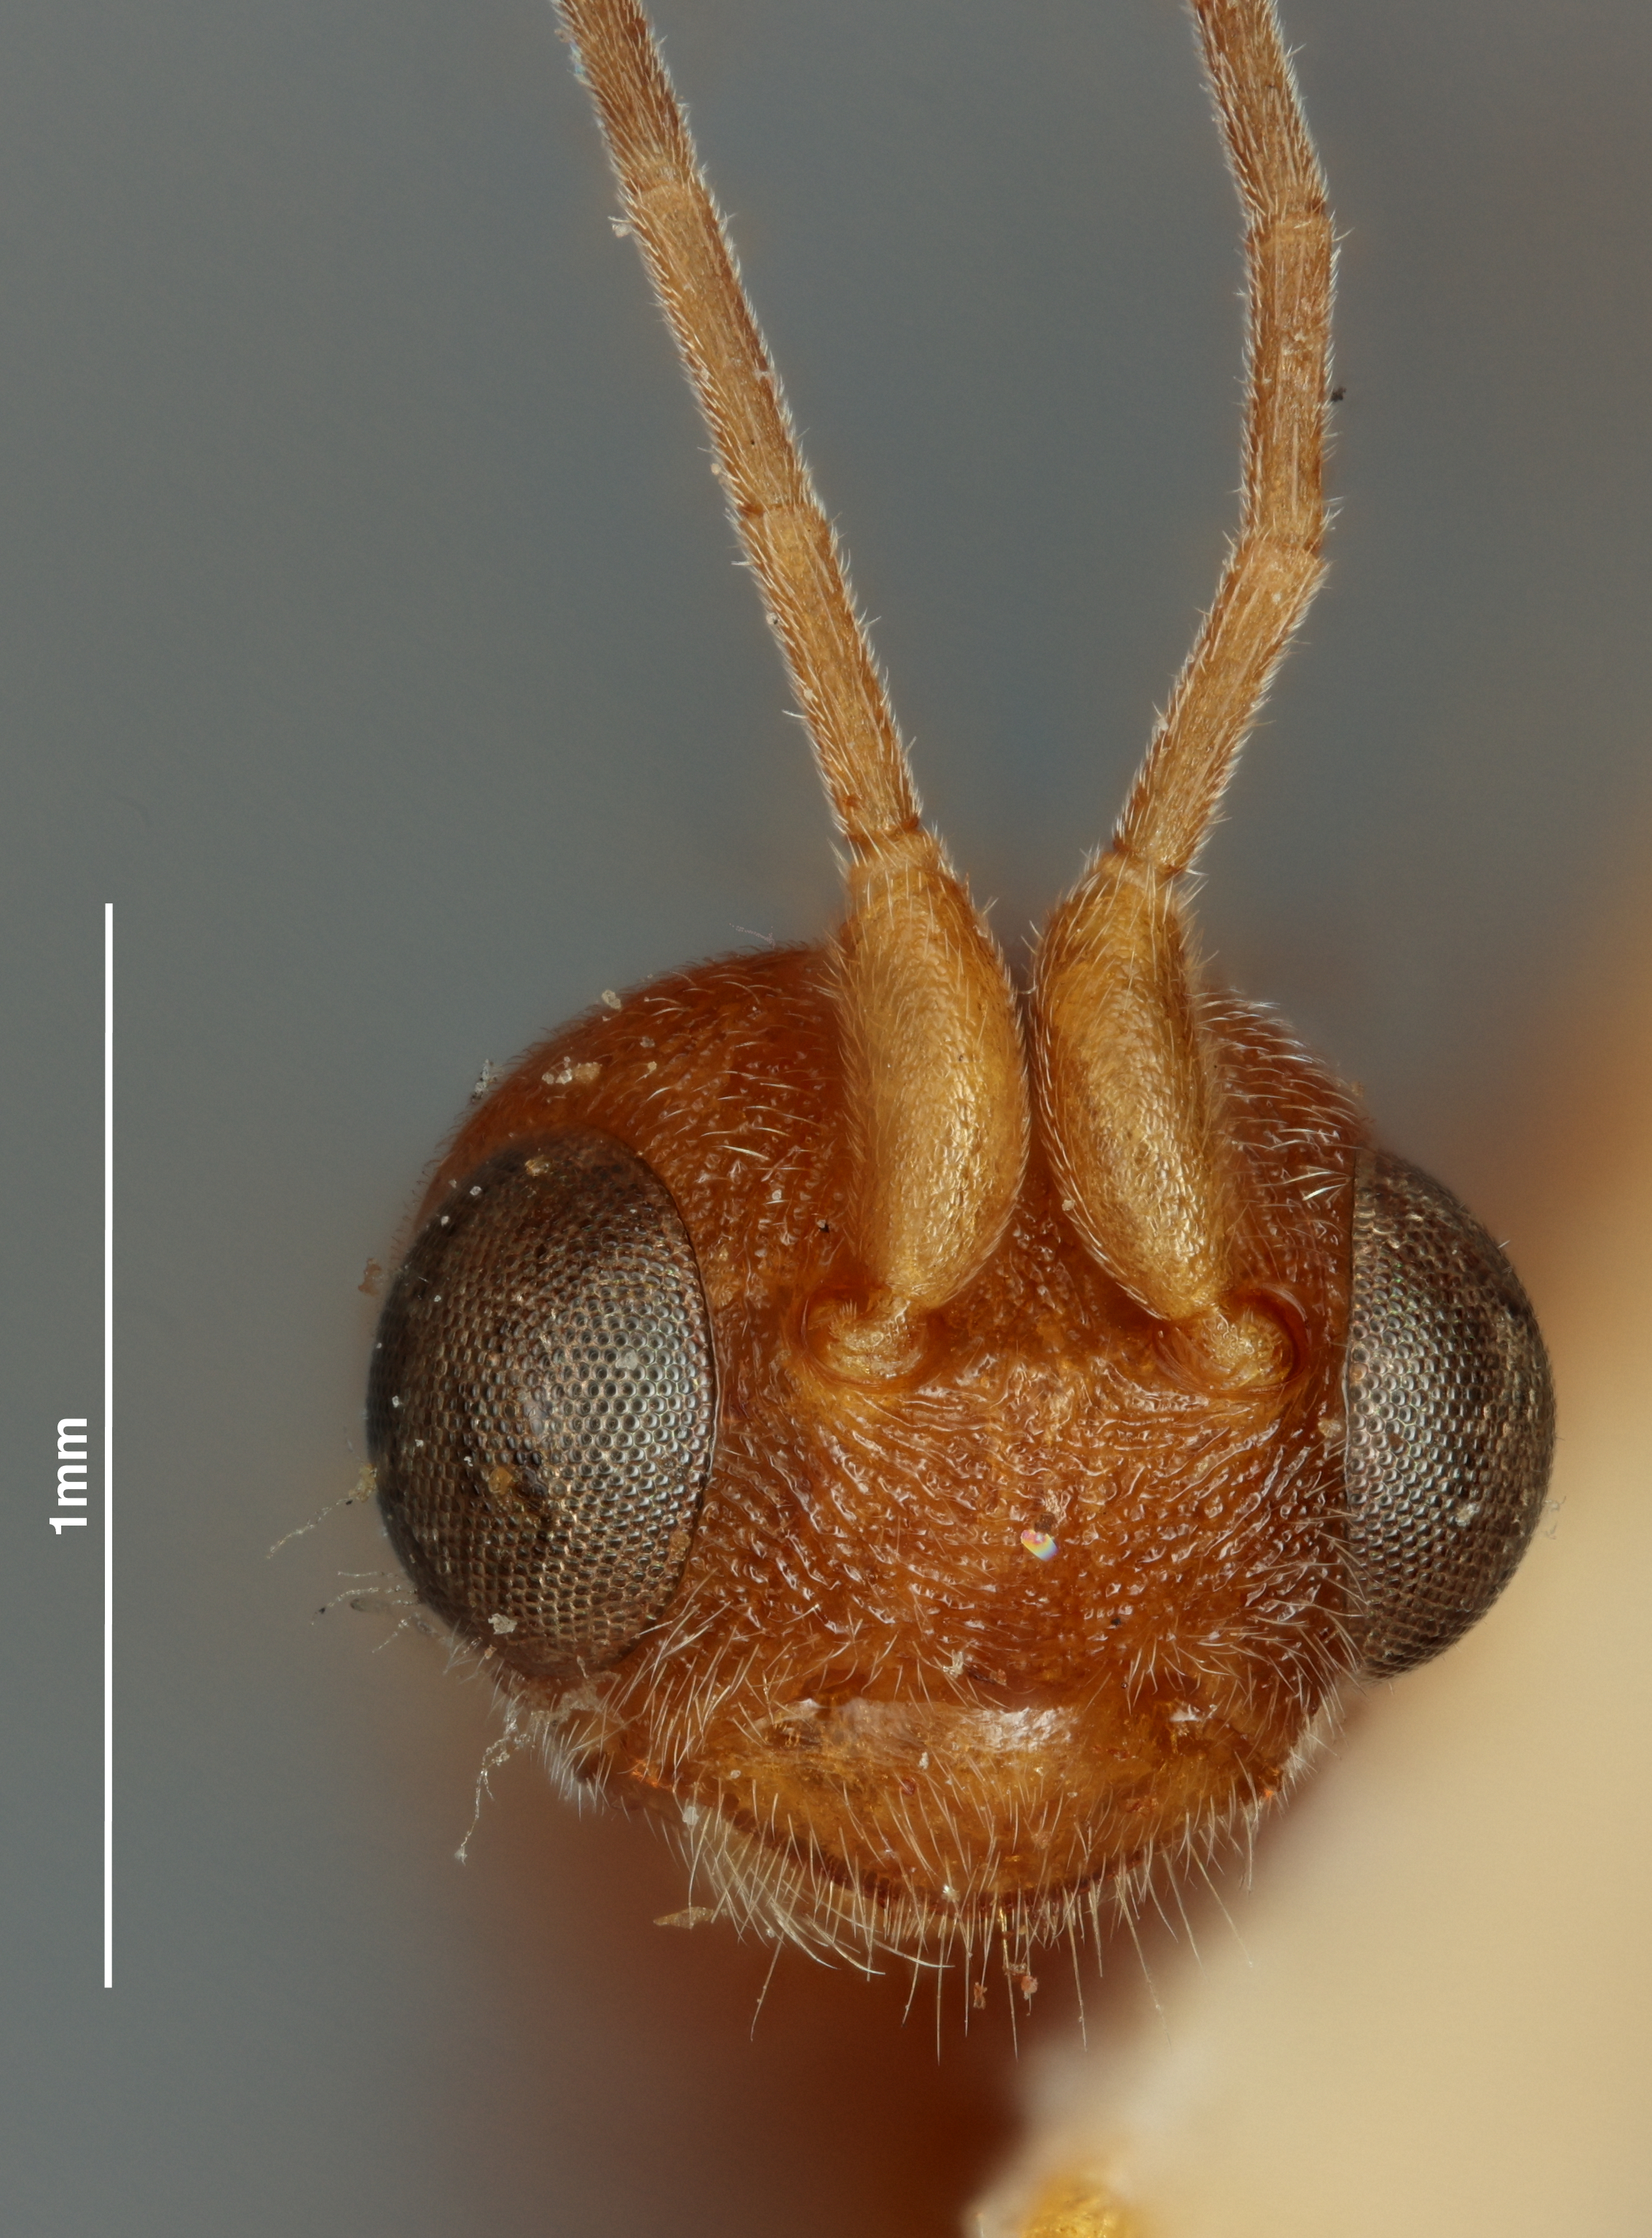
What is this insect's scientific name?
Phanerotoma longiterebra
